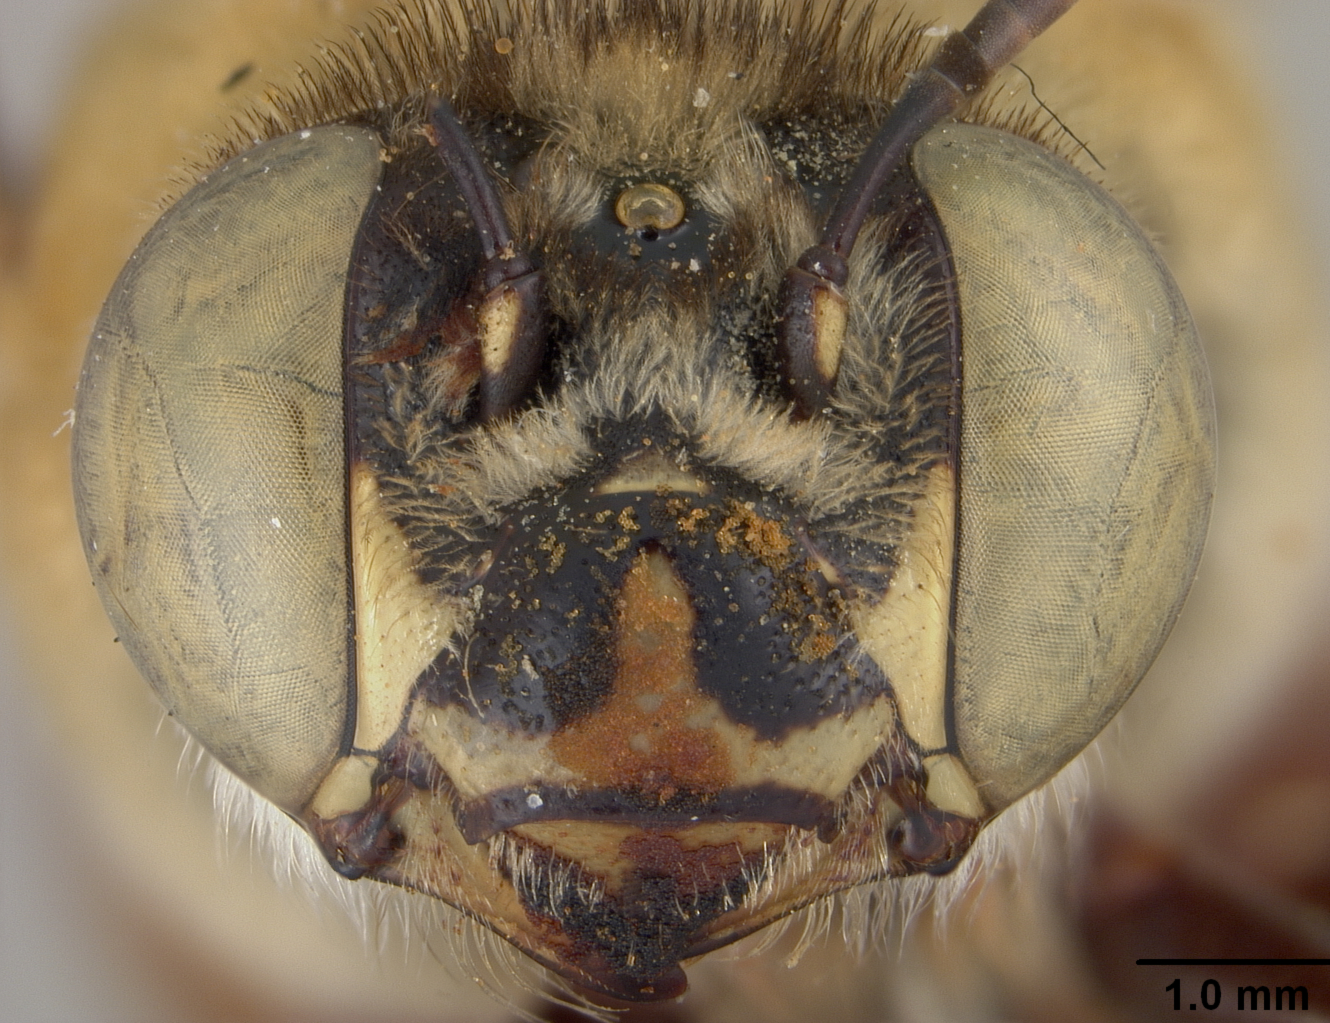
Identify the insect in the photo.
Centris inermis
